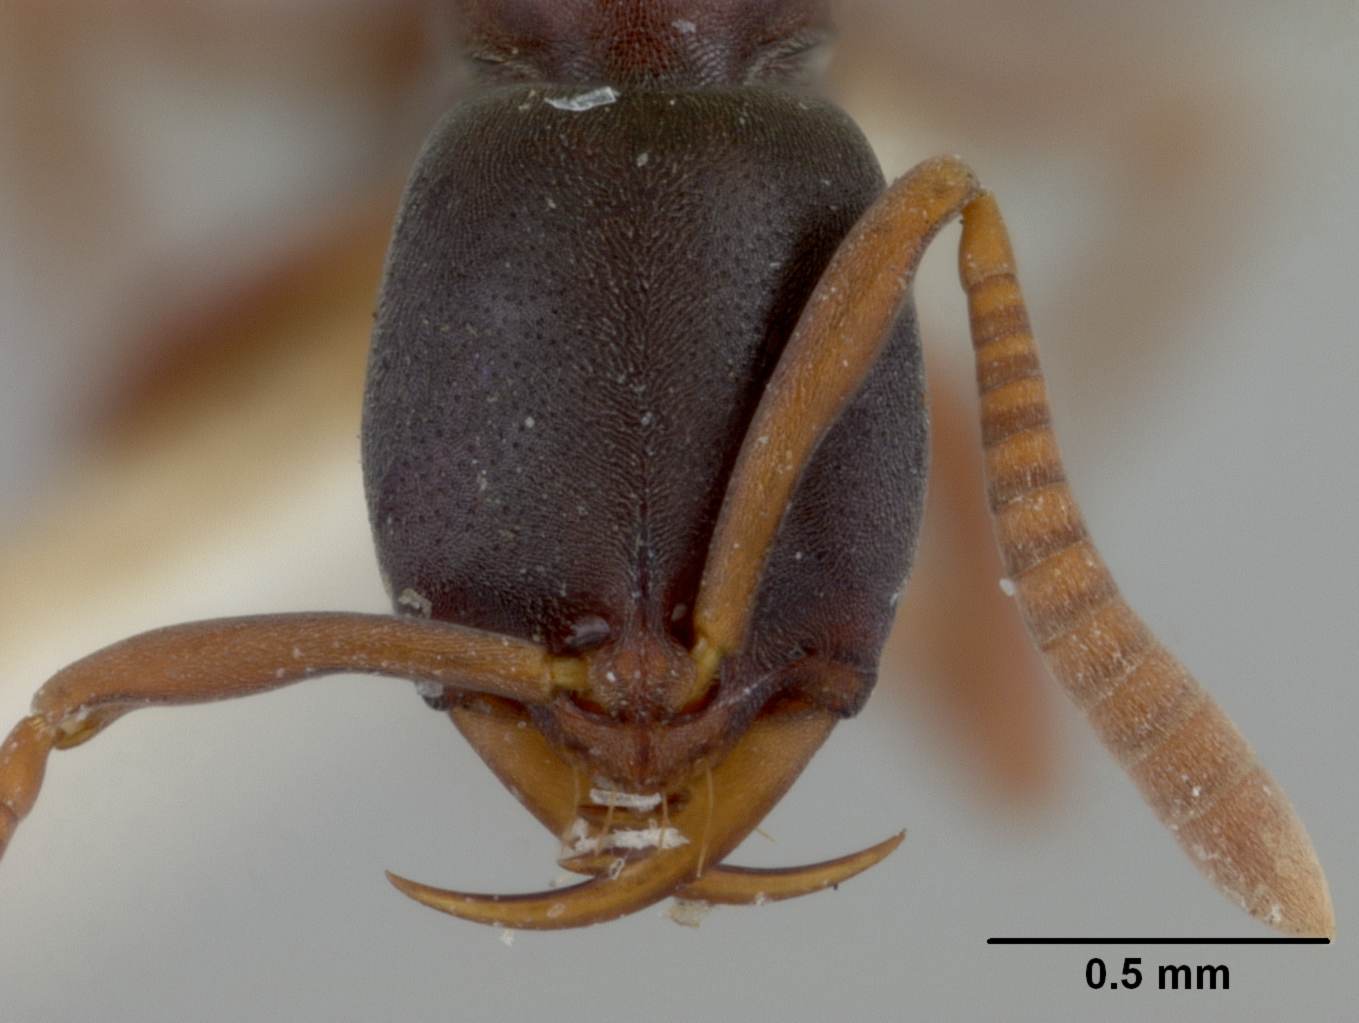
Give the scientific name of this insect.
Belonopelta deletrix
